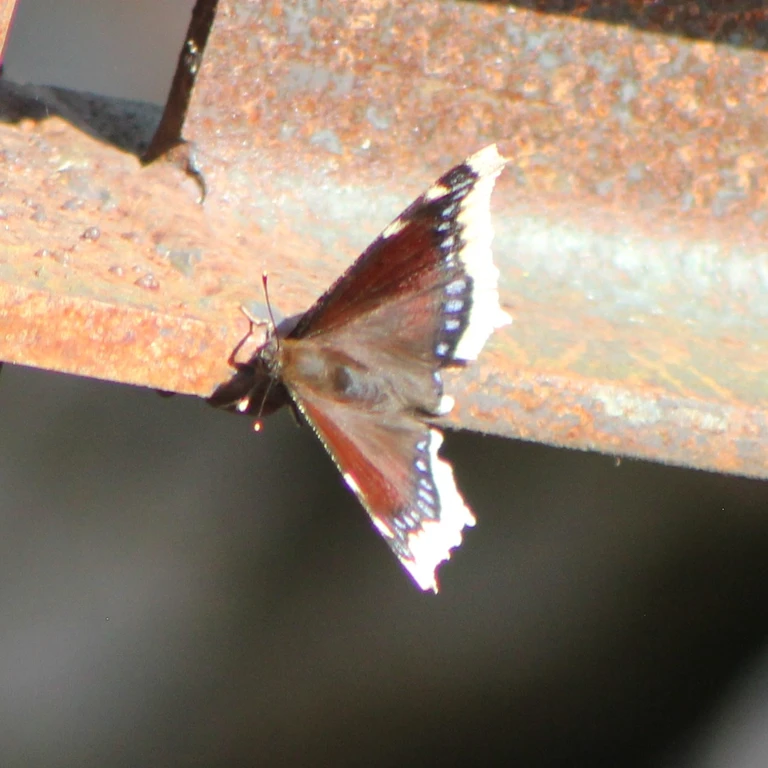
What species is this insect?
Nymphalis antiopa
